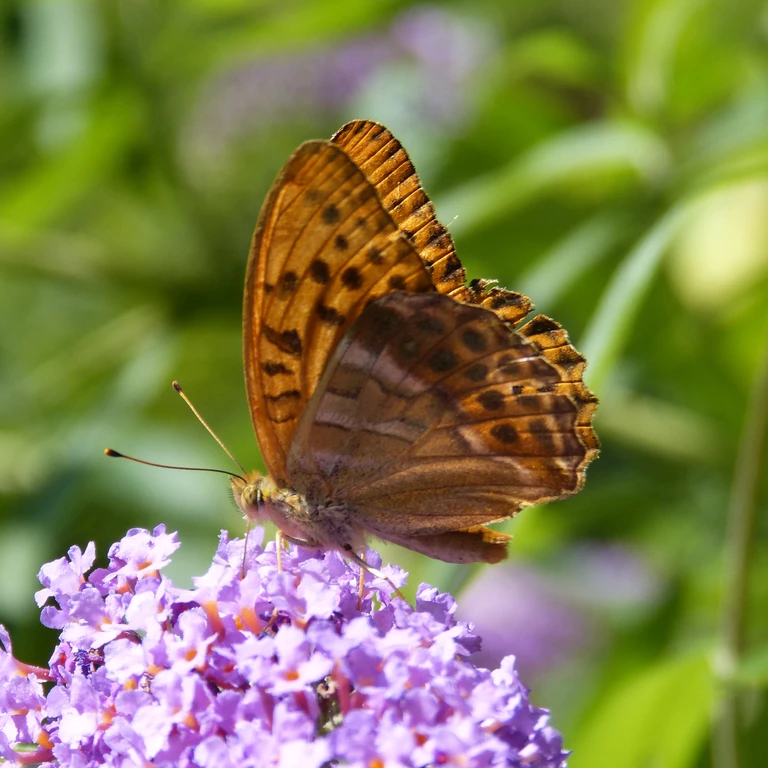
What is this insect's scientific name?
Argynnis paphia
